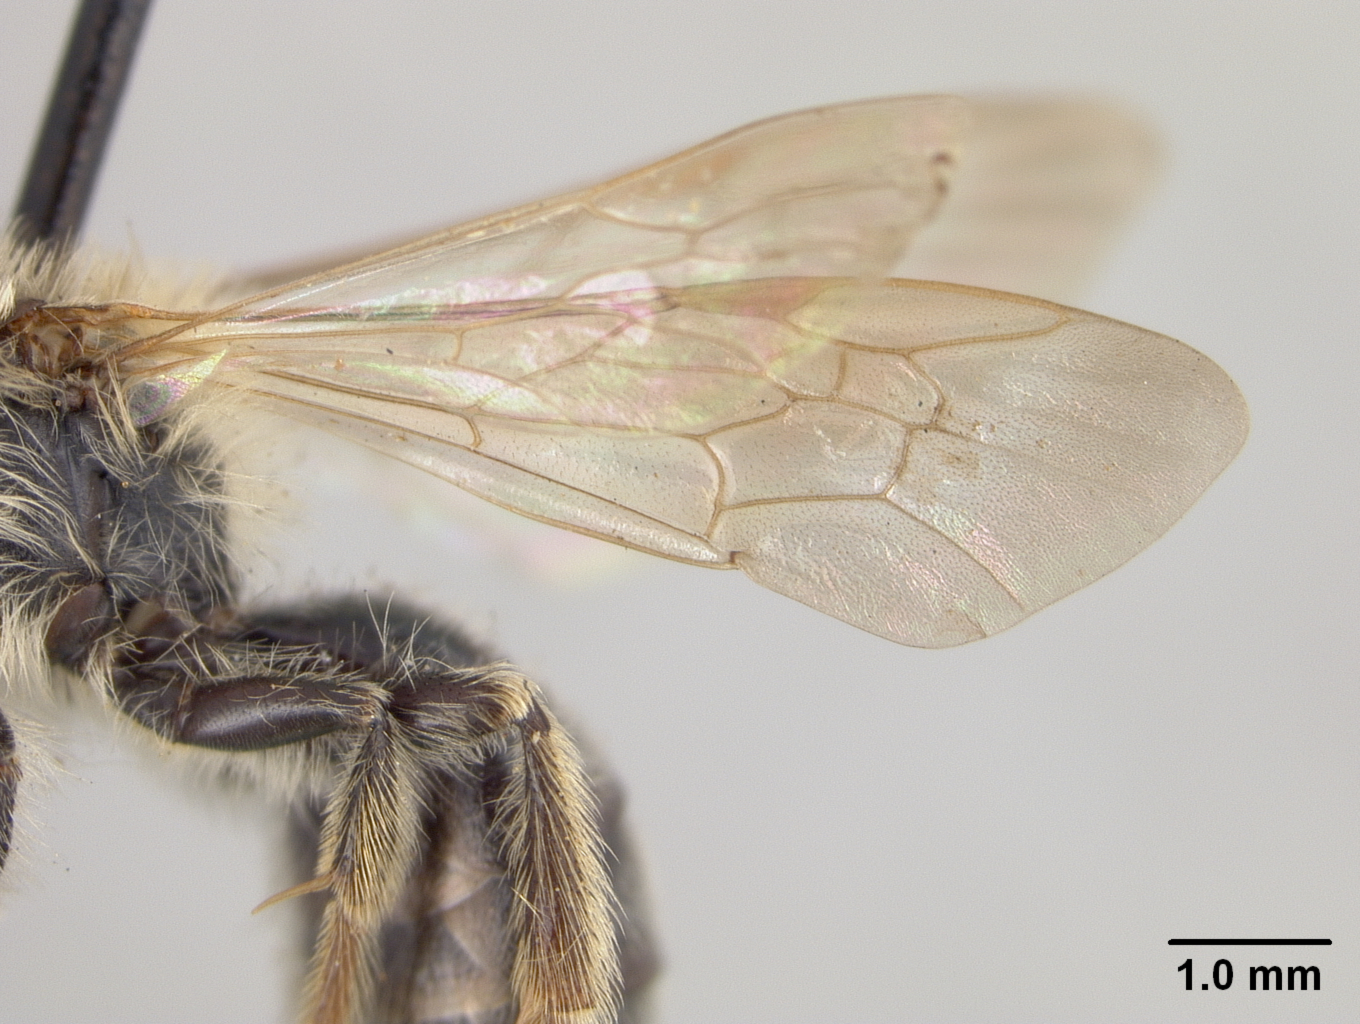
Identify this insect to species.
Andrena subaustraliformis
